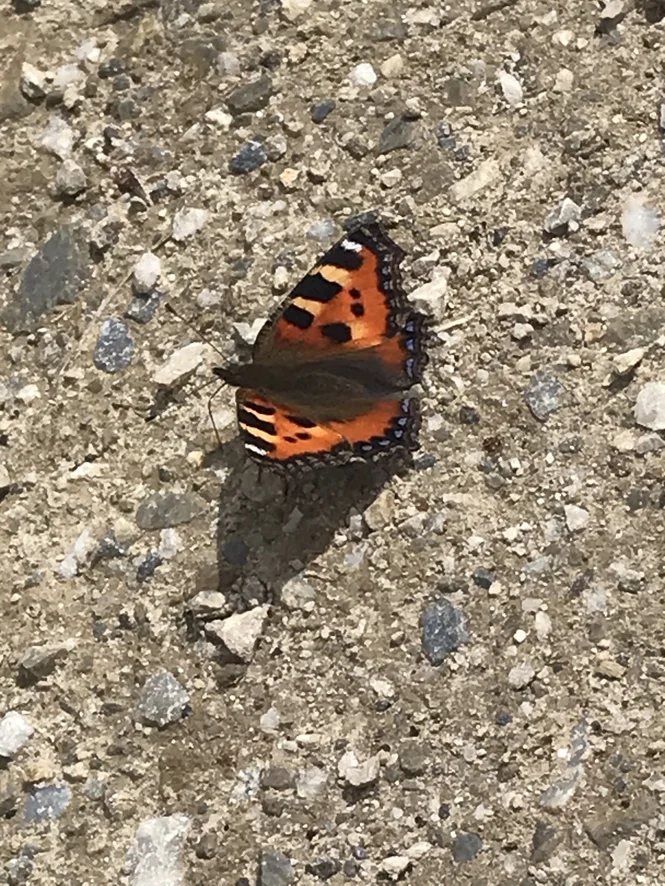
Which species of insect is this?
Aglais urticae
